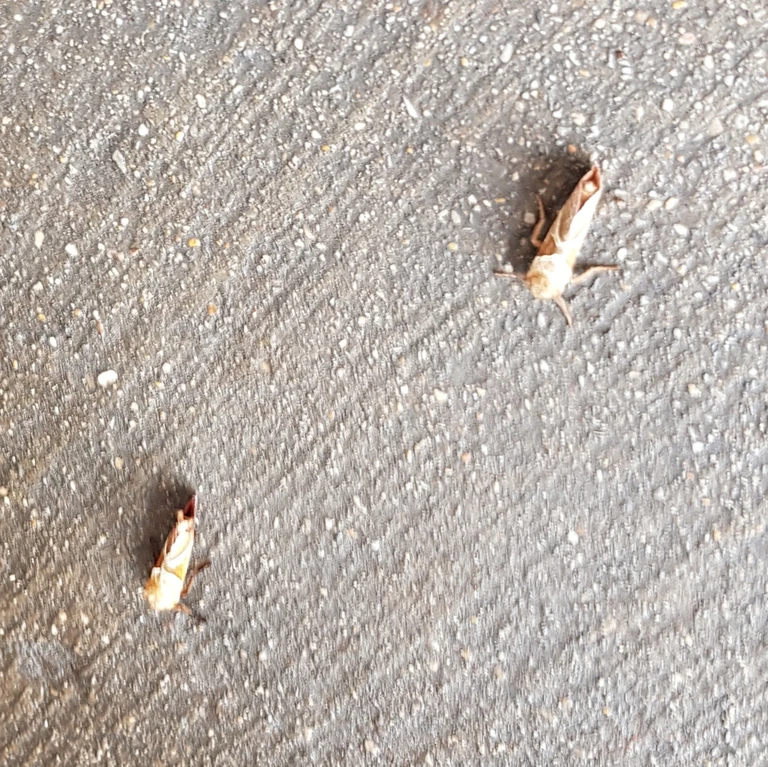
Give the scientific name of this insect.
Triodia sylvina
